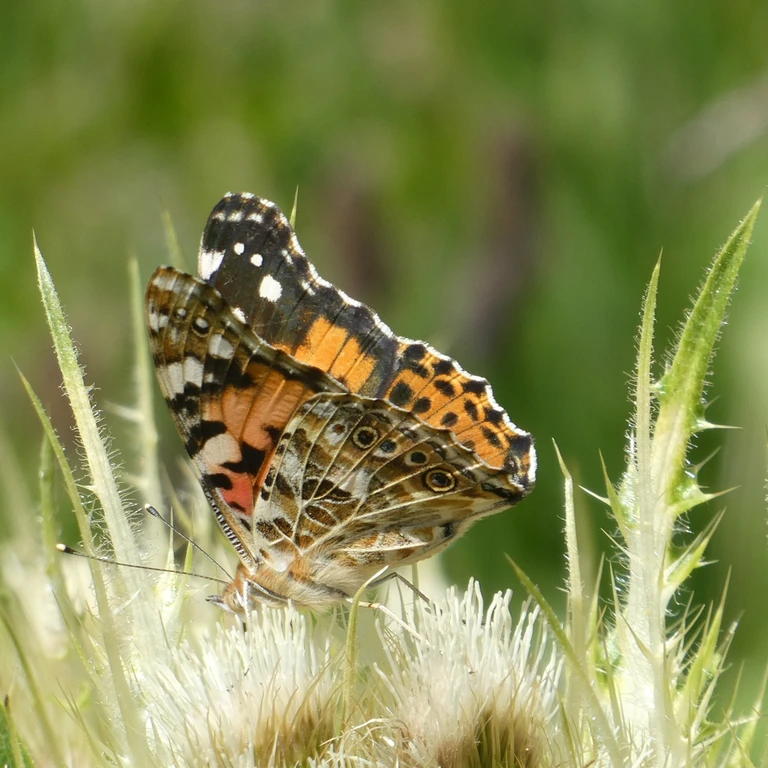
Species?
Vanessa cardui
